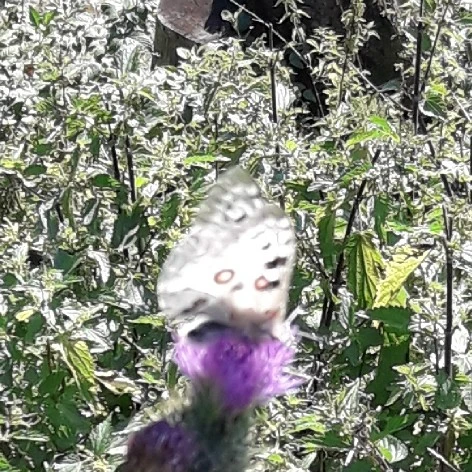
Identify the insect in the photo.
Parnassius apollo
